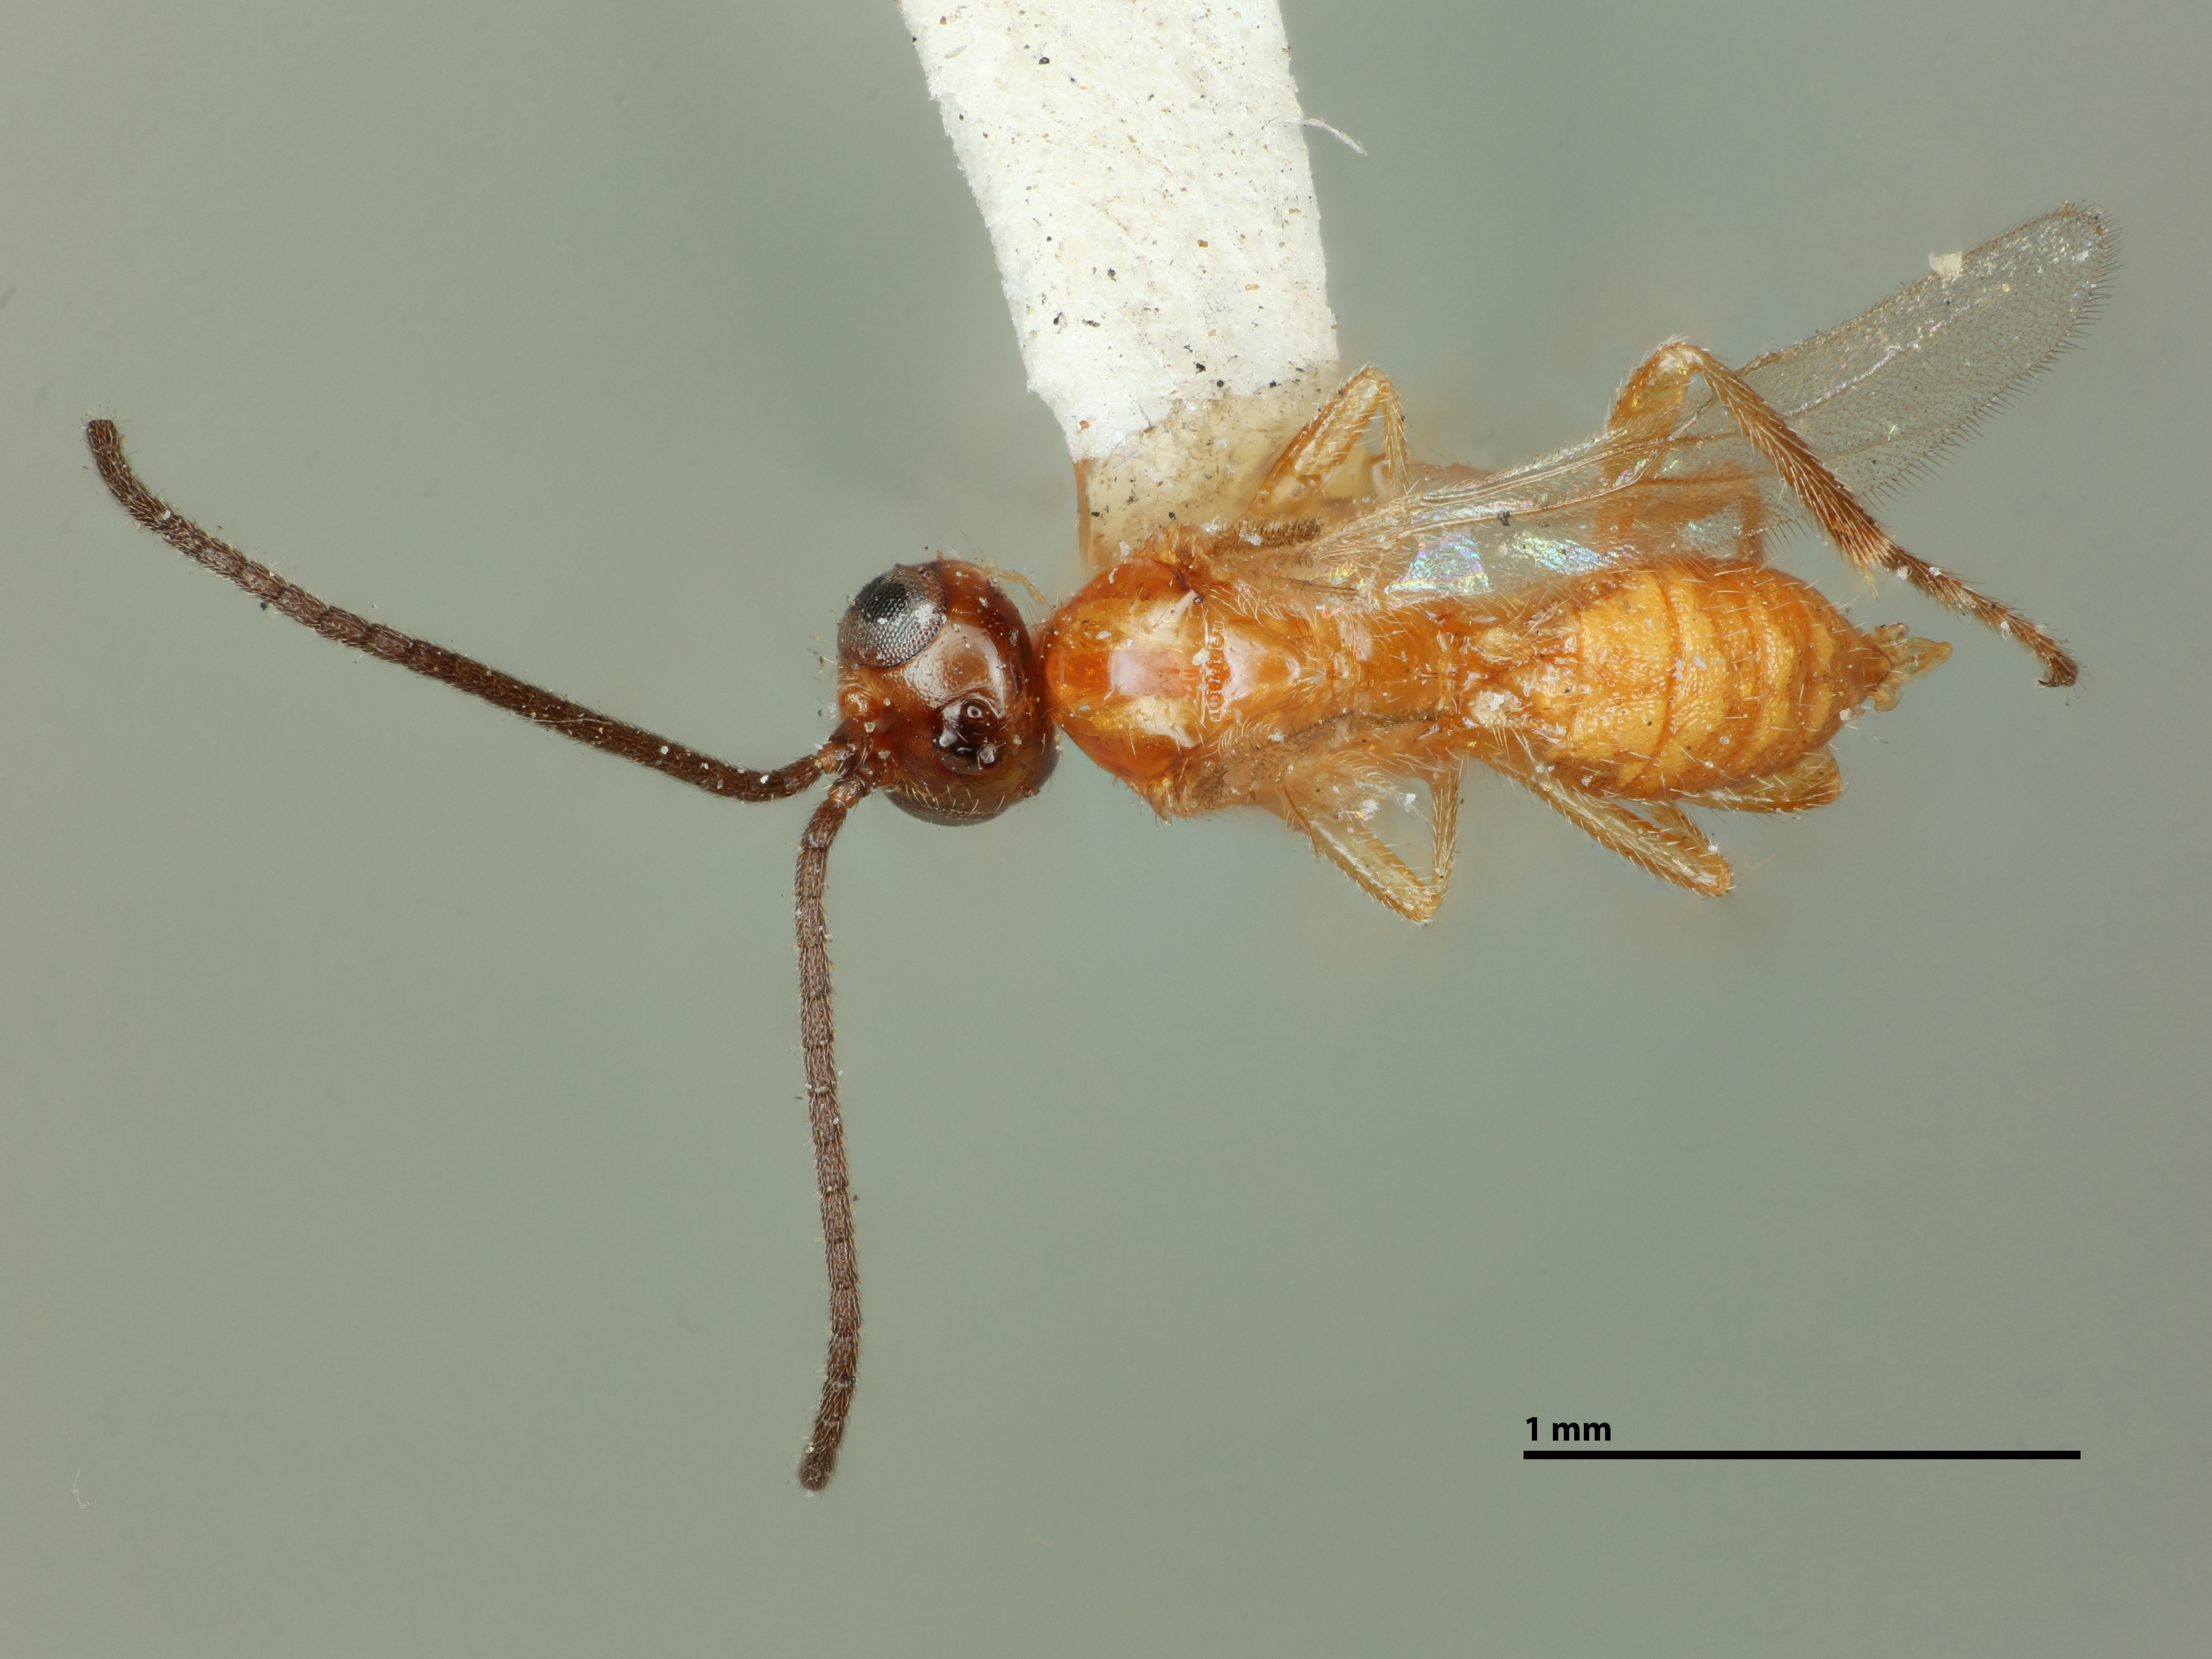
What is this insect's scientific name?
Bracon anthonomi
